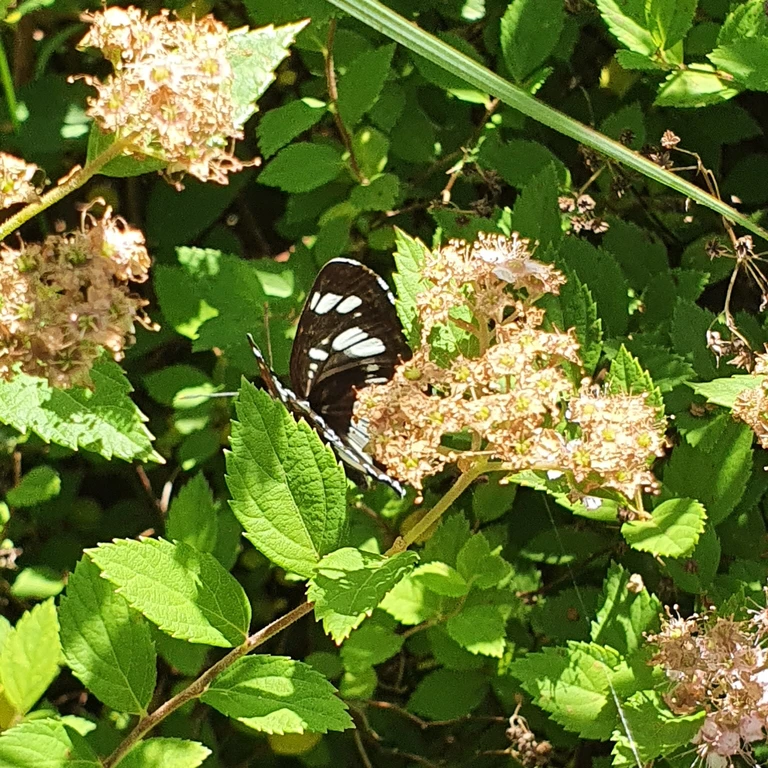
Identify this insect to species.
Neptis rivularis
